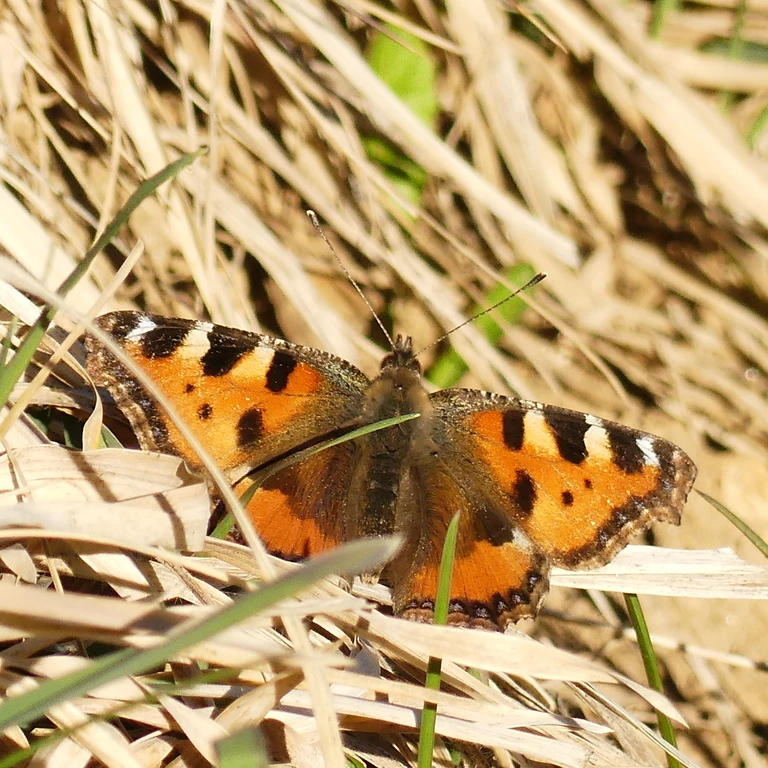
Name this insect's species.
Aglais urticae
